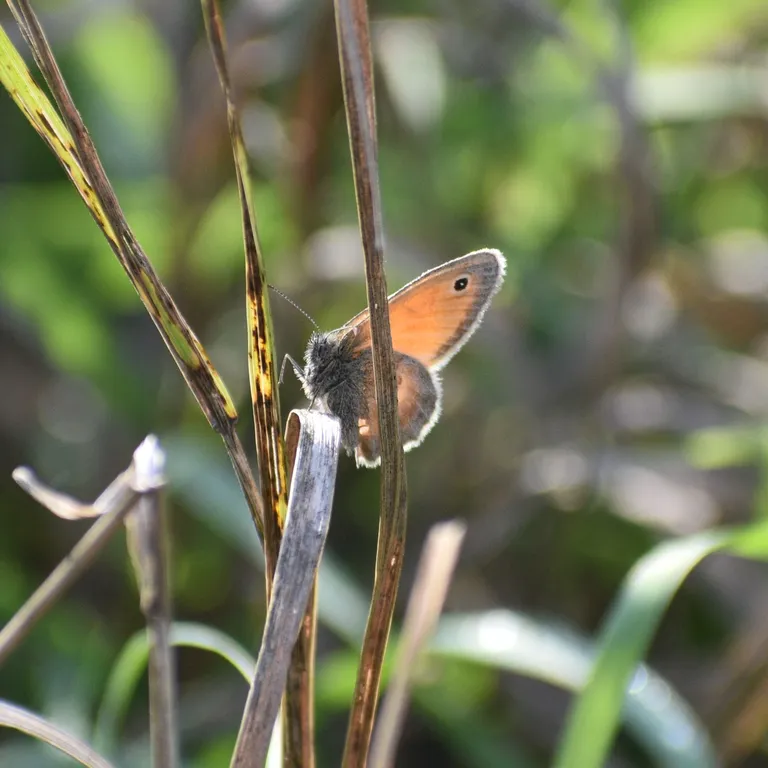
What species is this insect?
Coenonympha pamphilus
